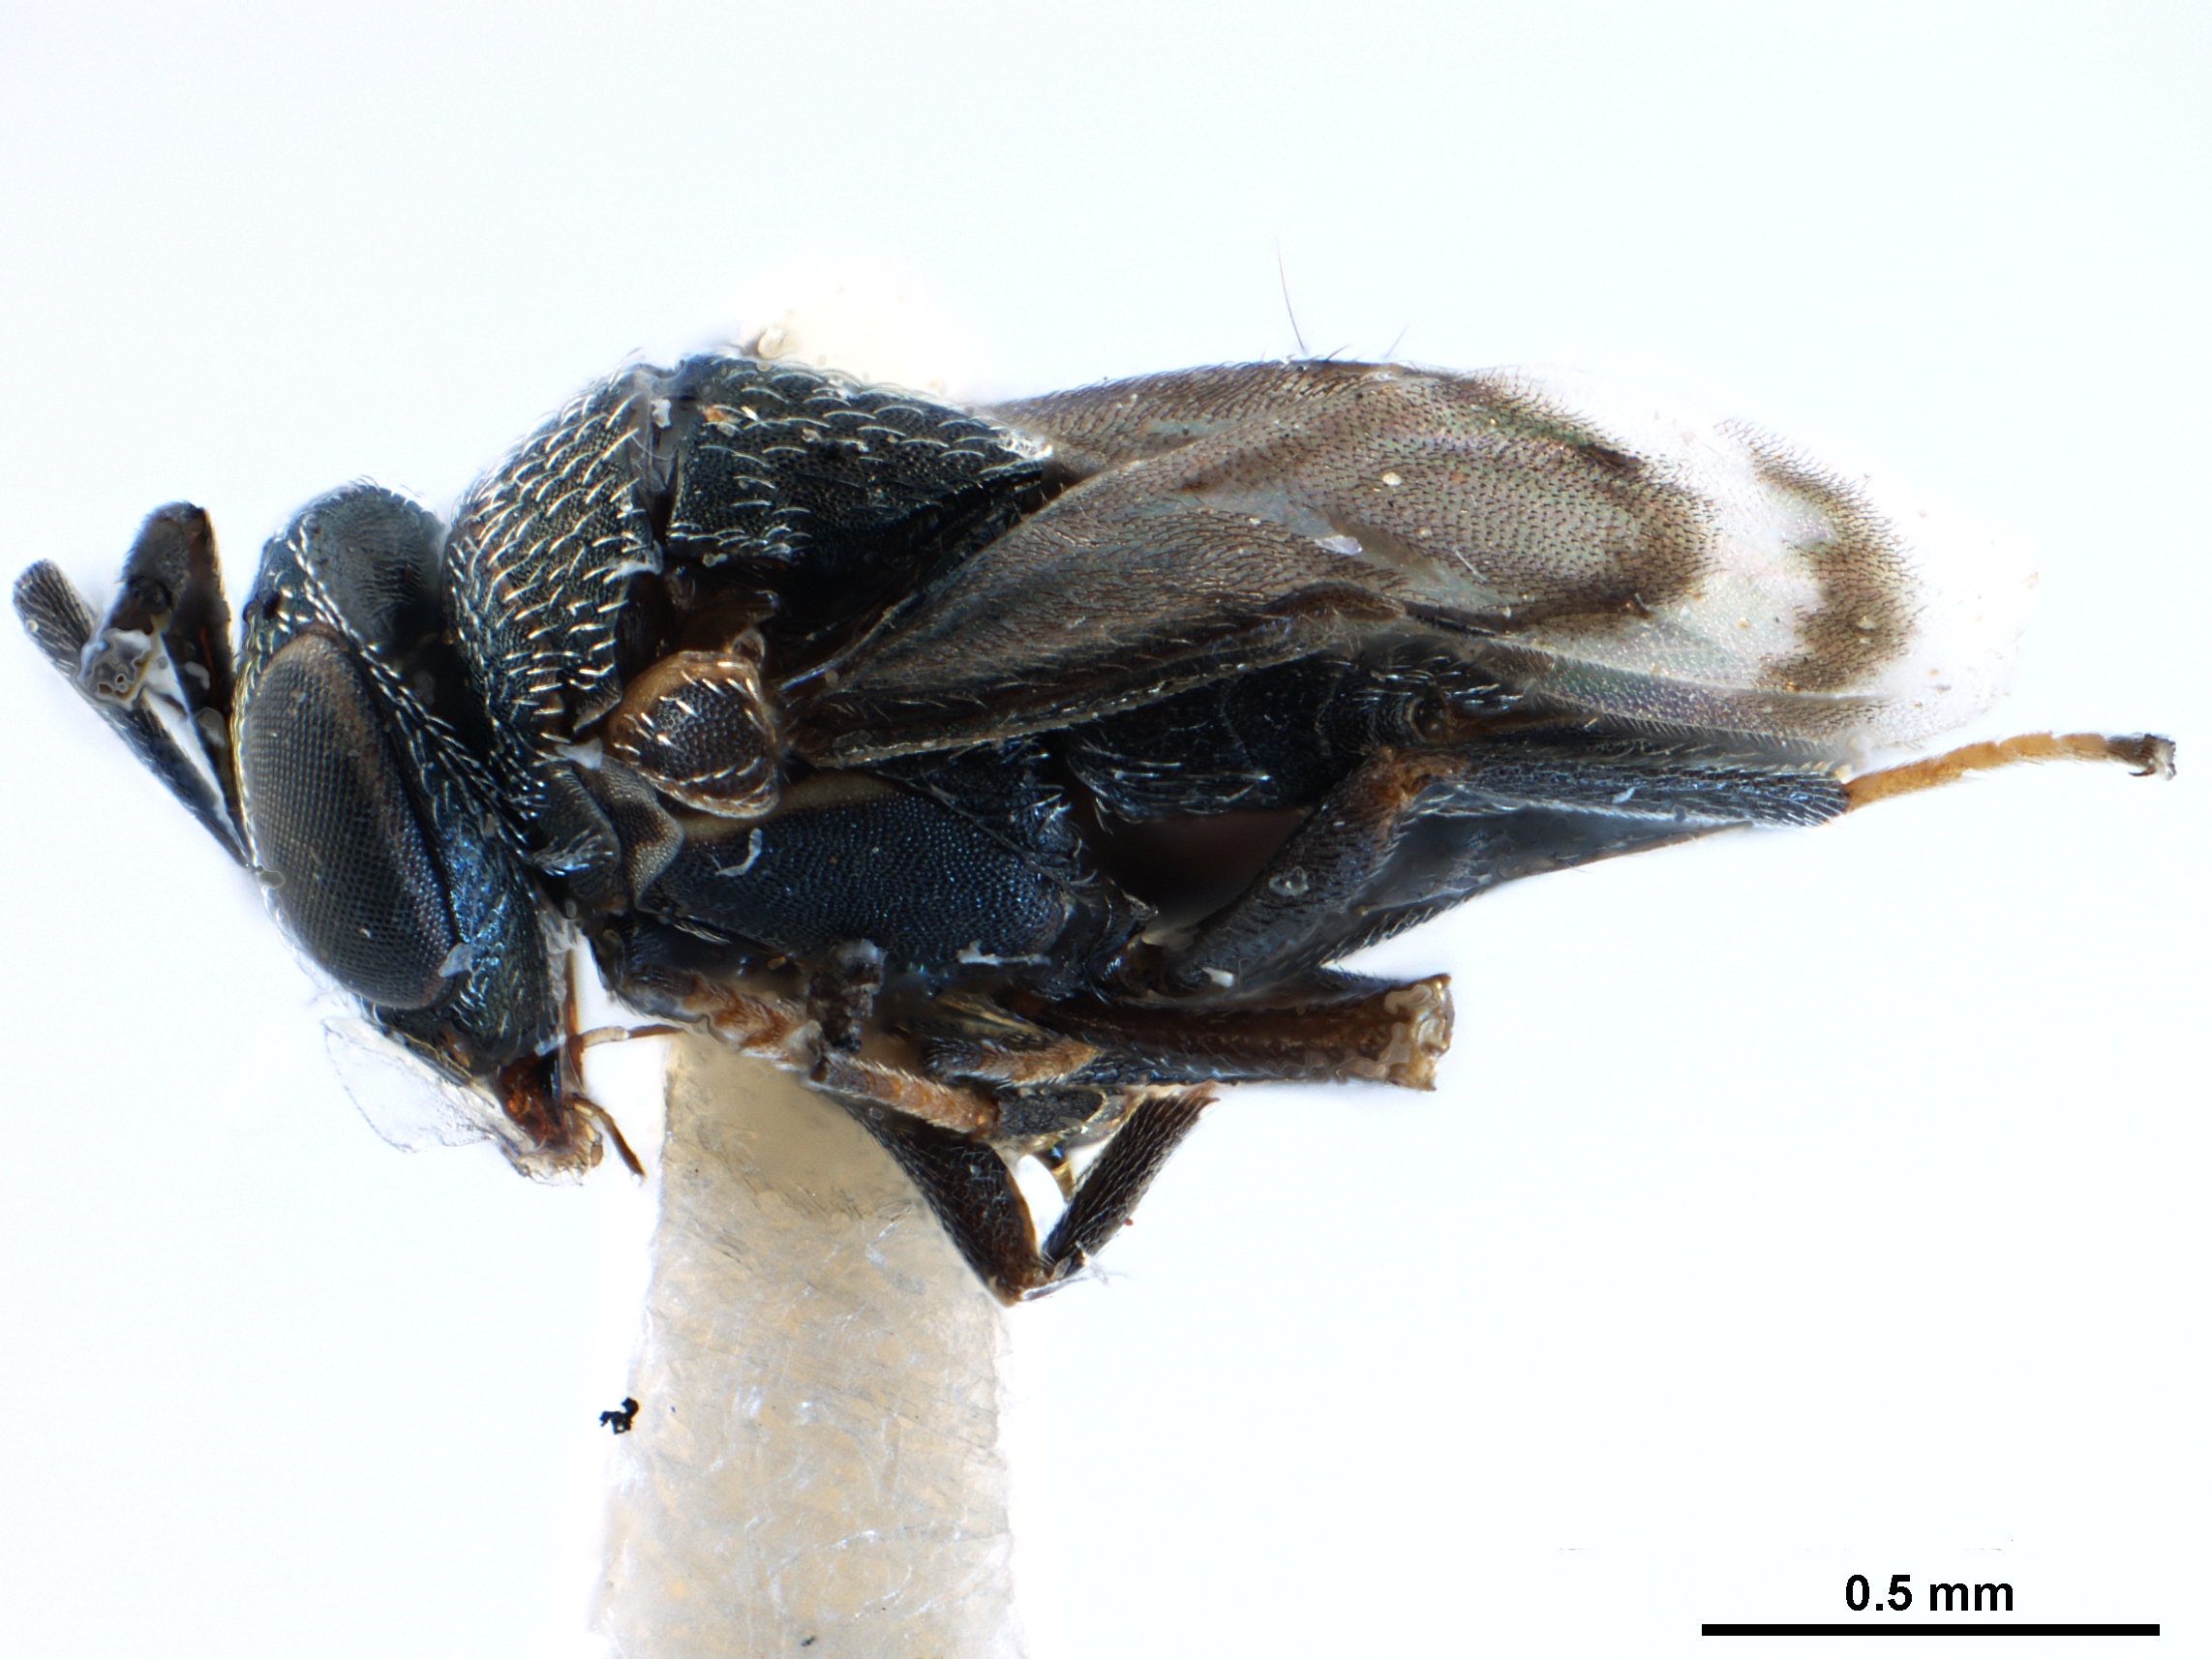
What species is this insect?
Dinocarsis hofferi
